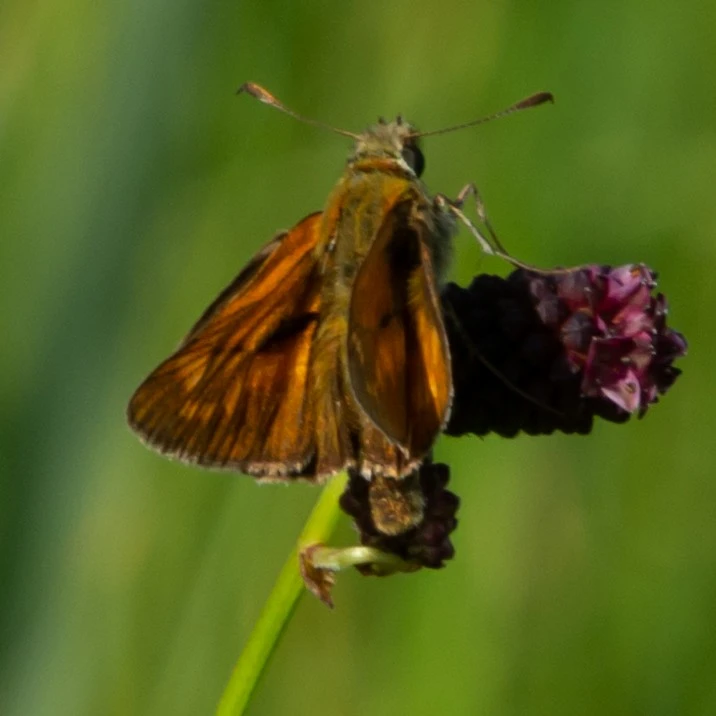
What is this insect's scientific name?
Ochlodes sylvanus (also Ochlodes venata)
